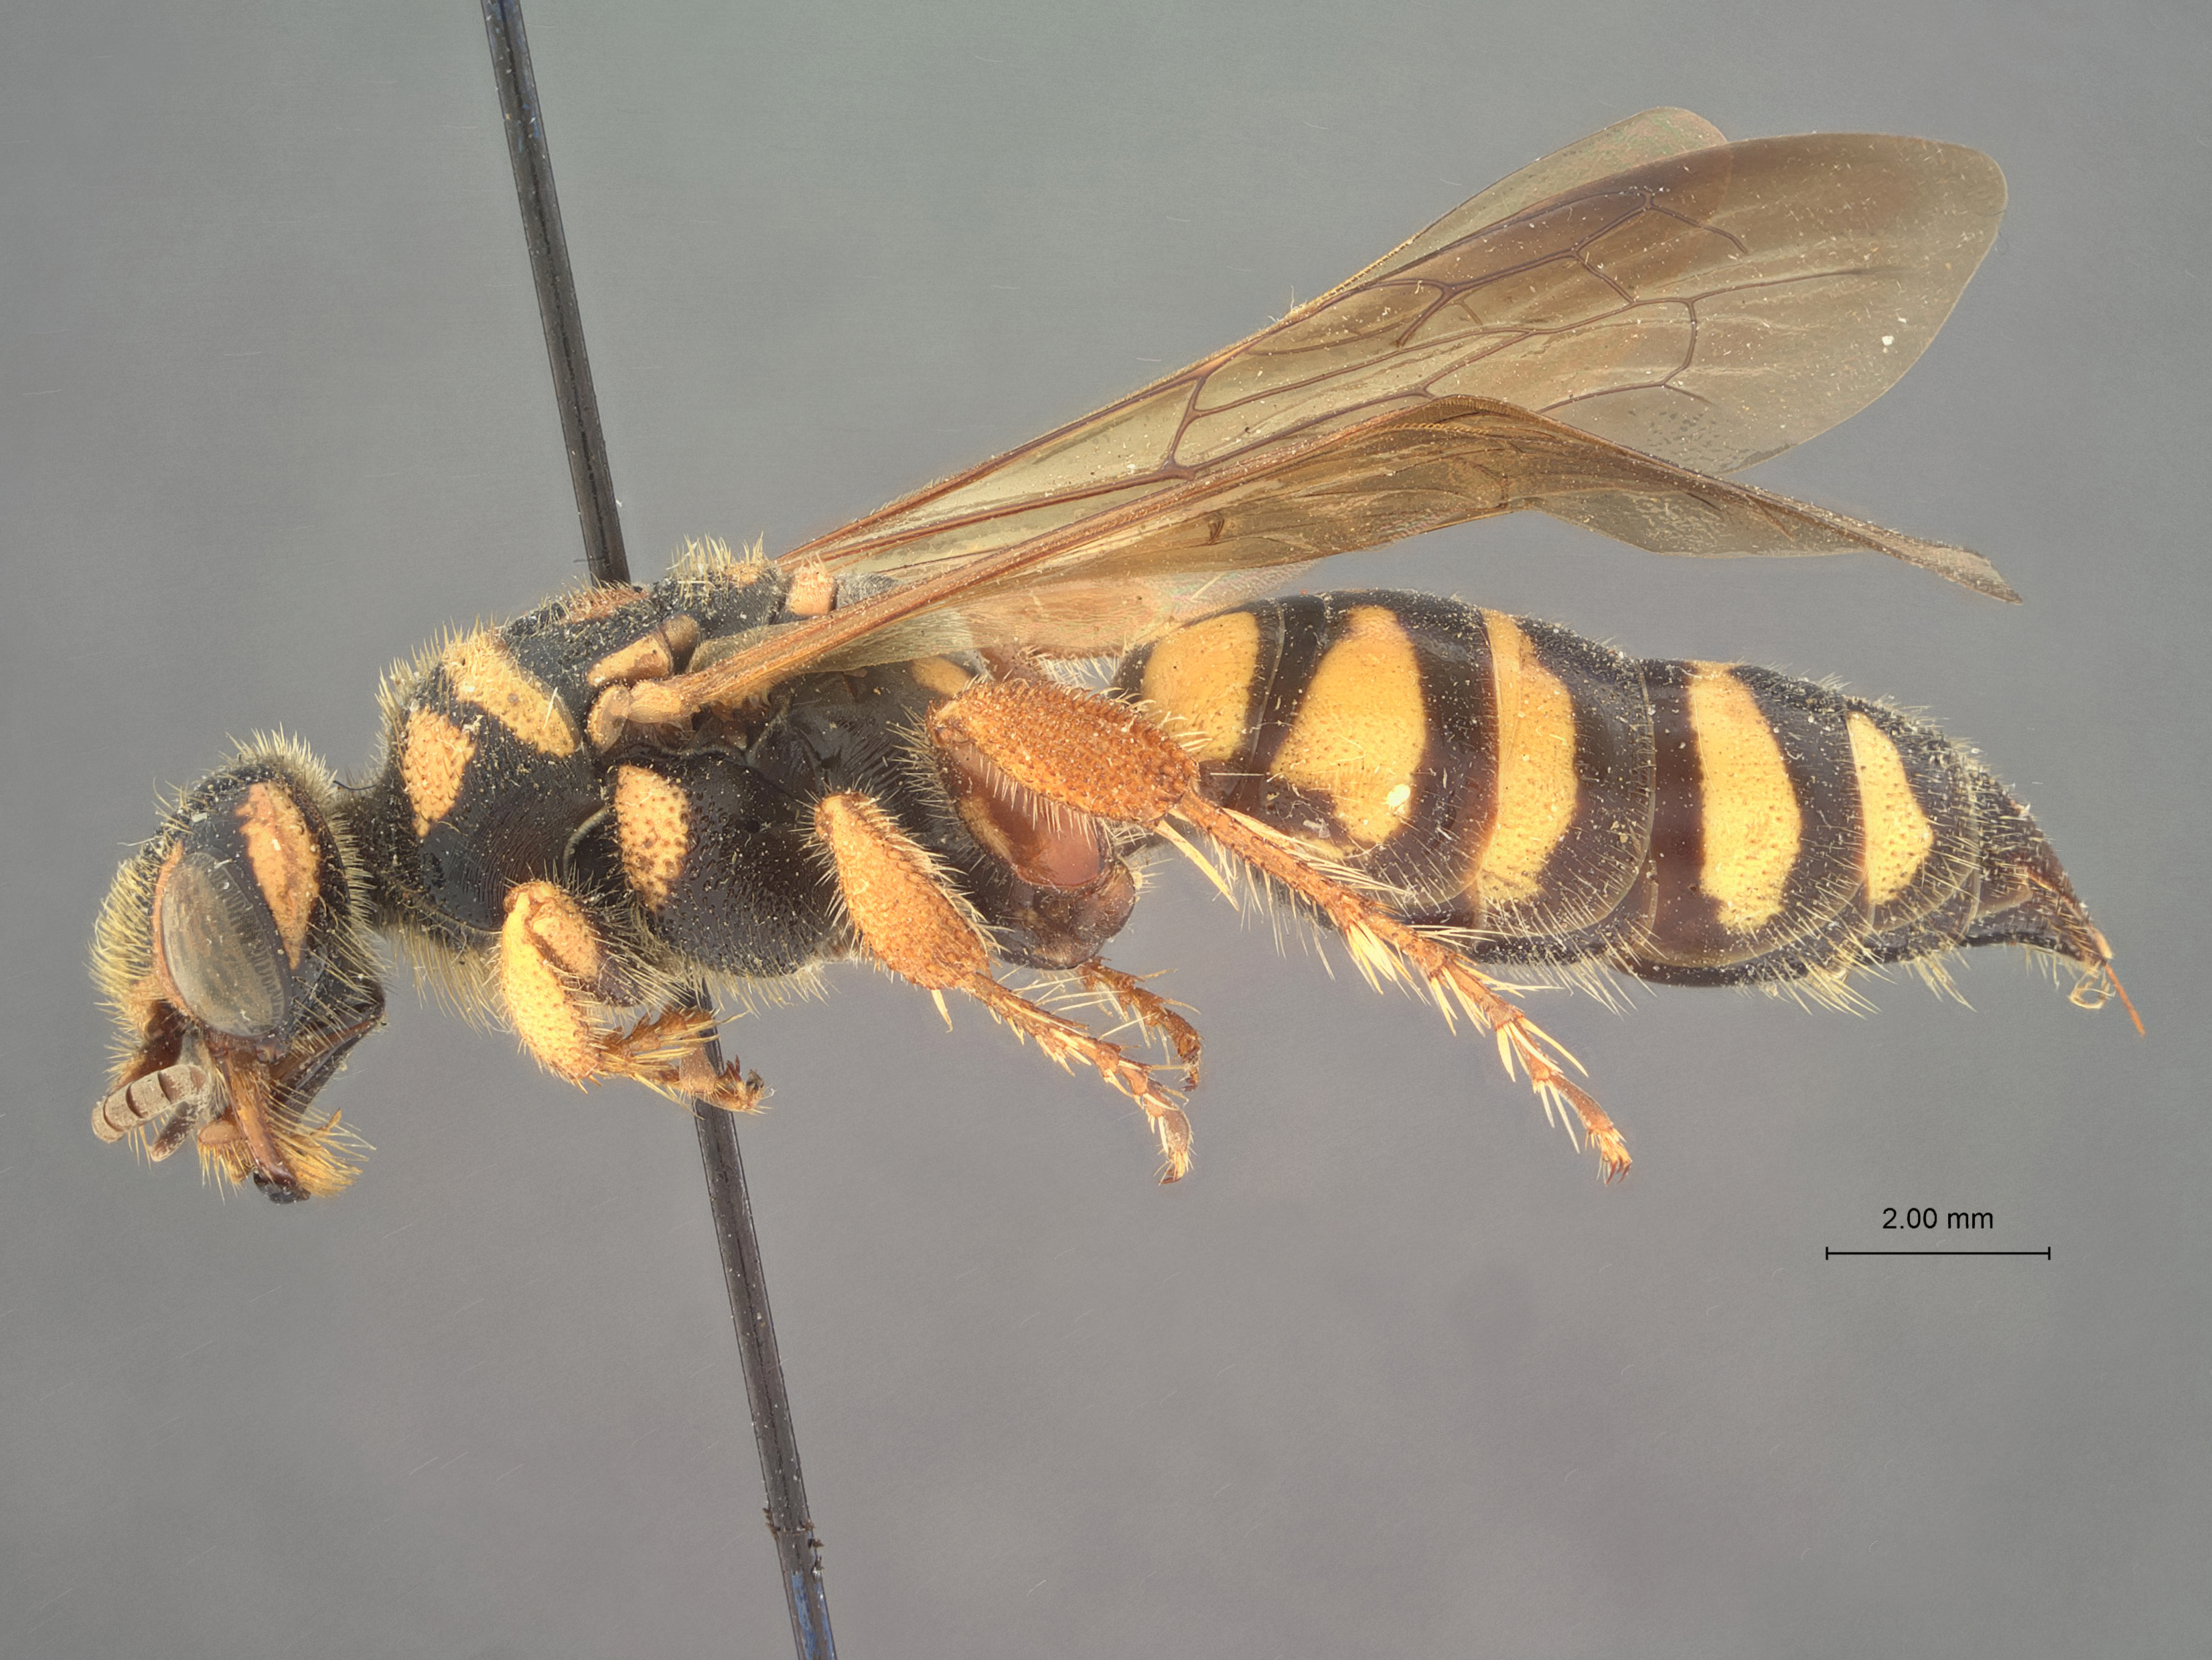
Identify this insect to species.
Elis atriventris
